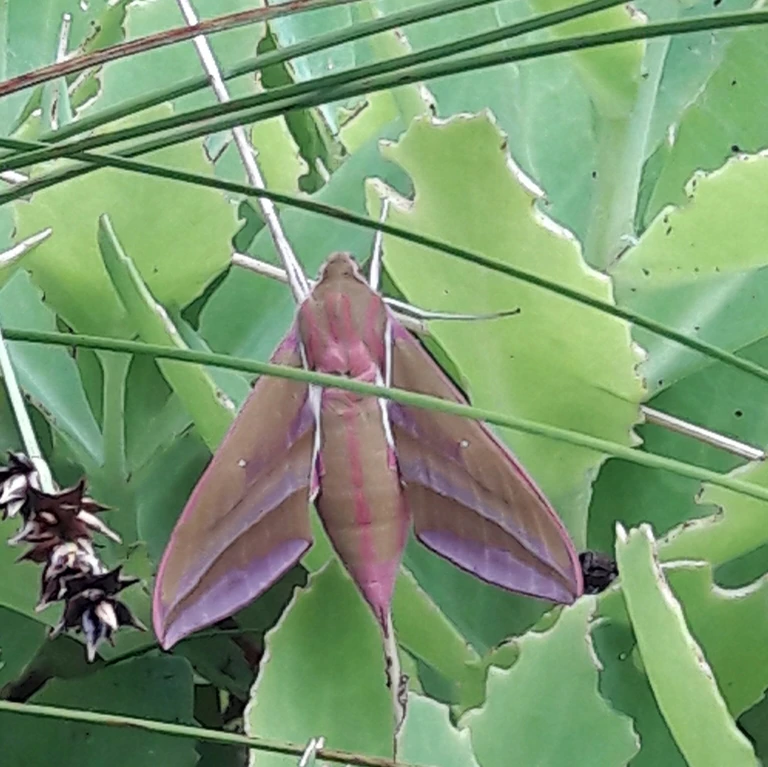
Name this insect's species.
Deilephila elpenor
